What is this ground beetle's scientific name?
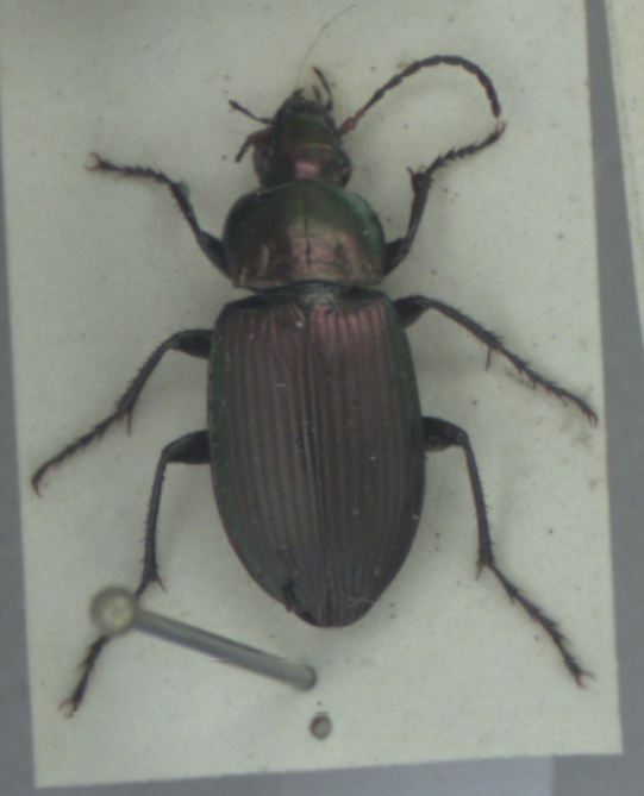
Poecilus versicolor
